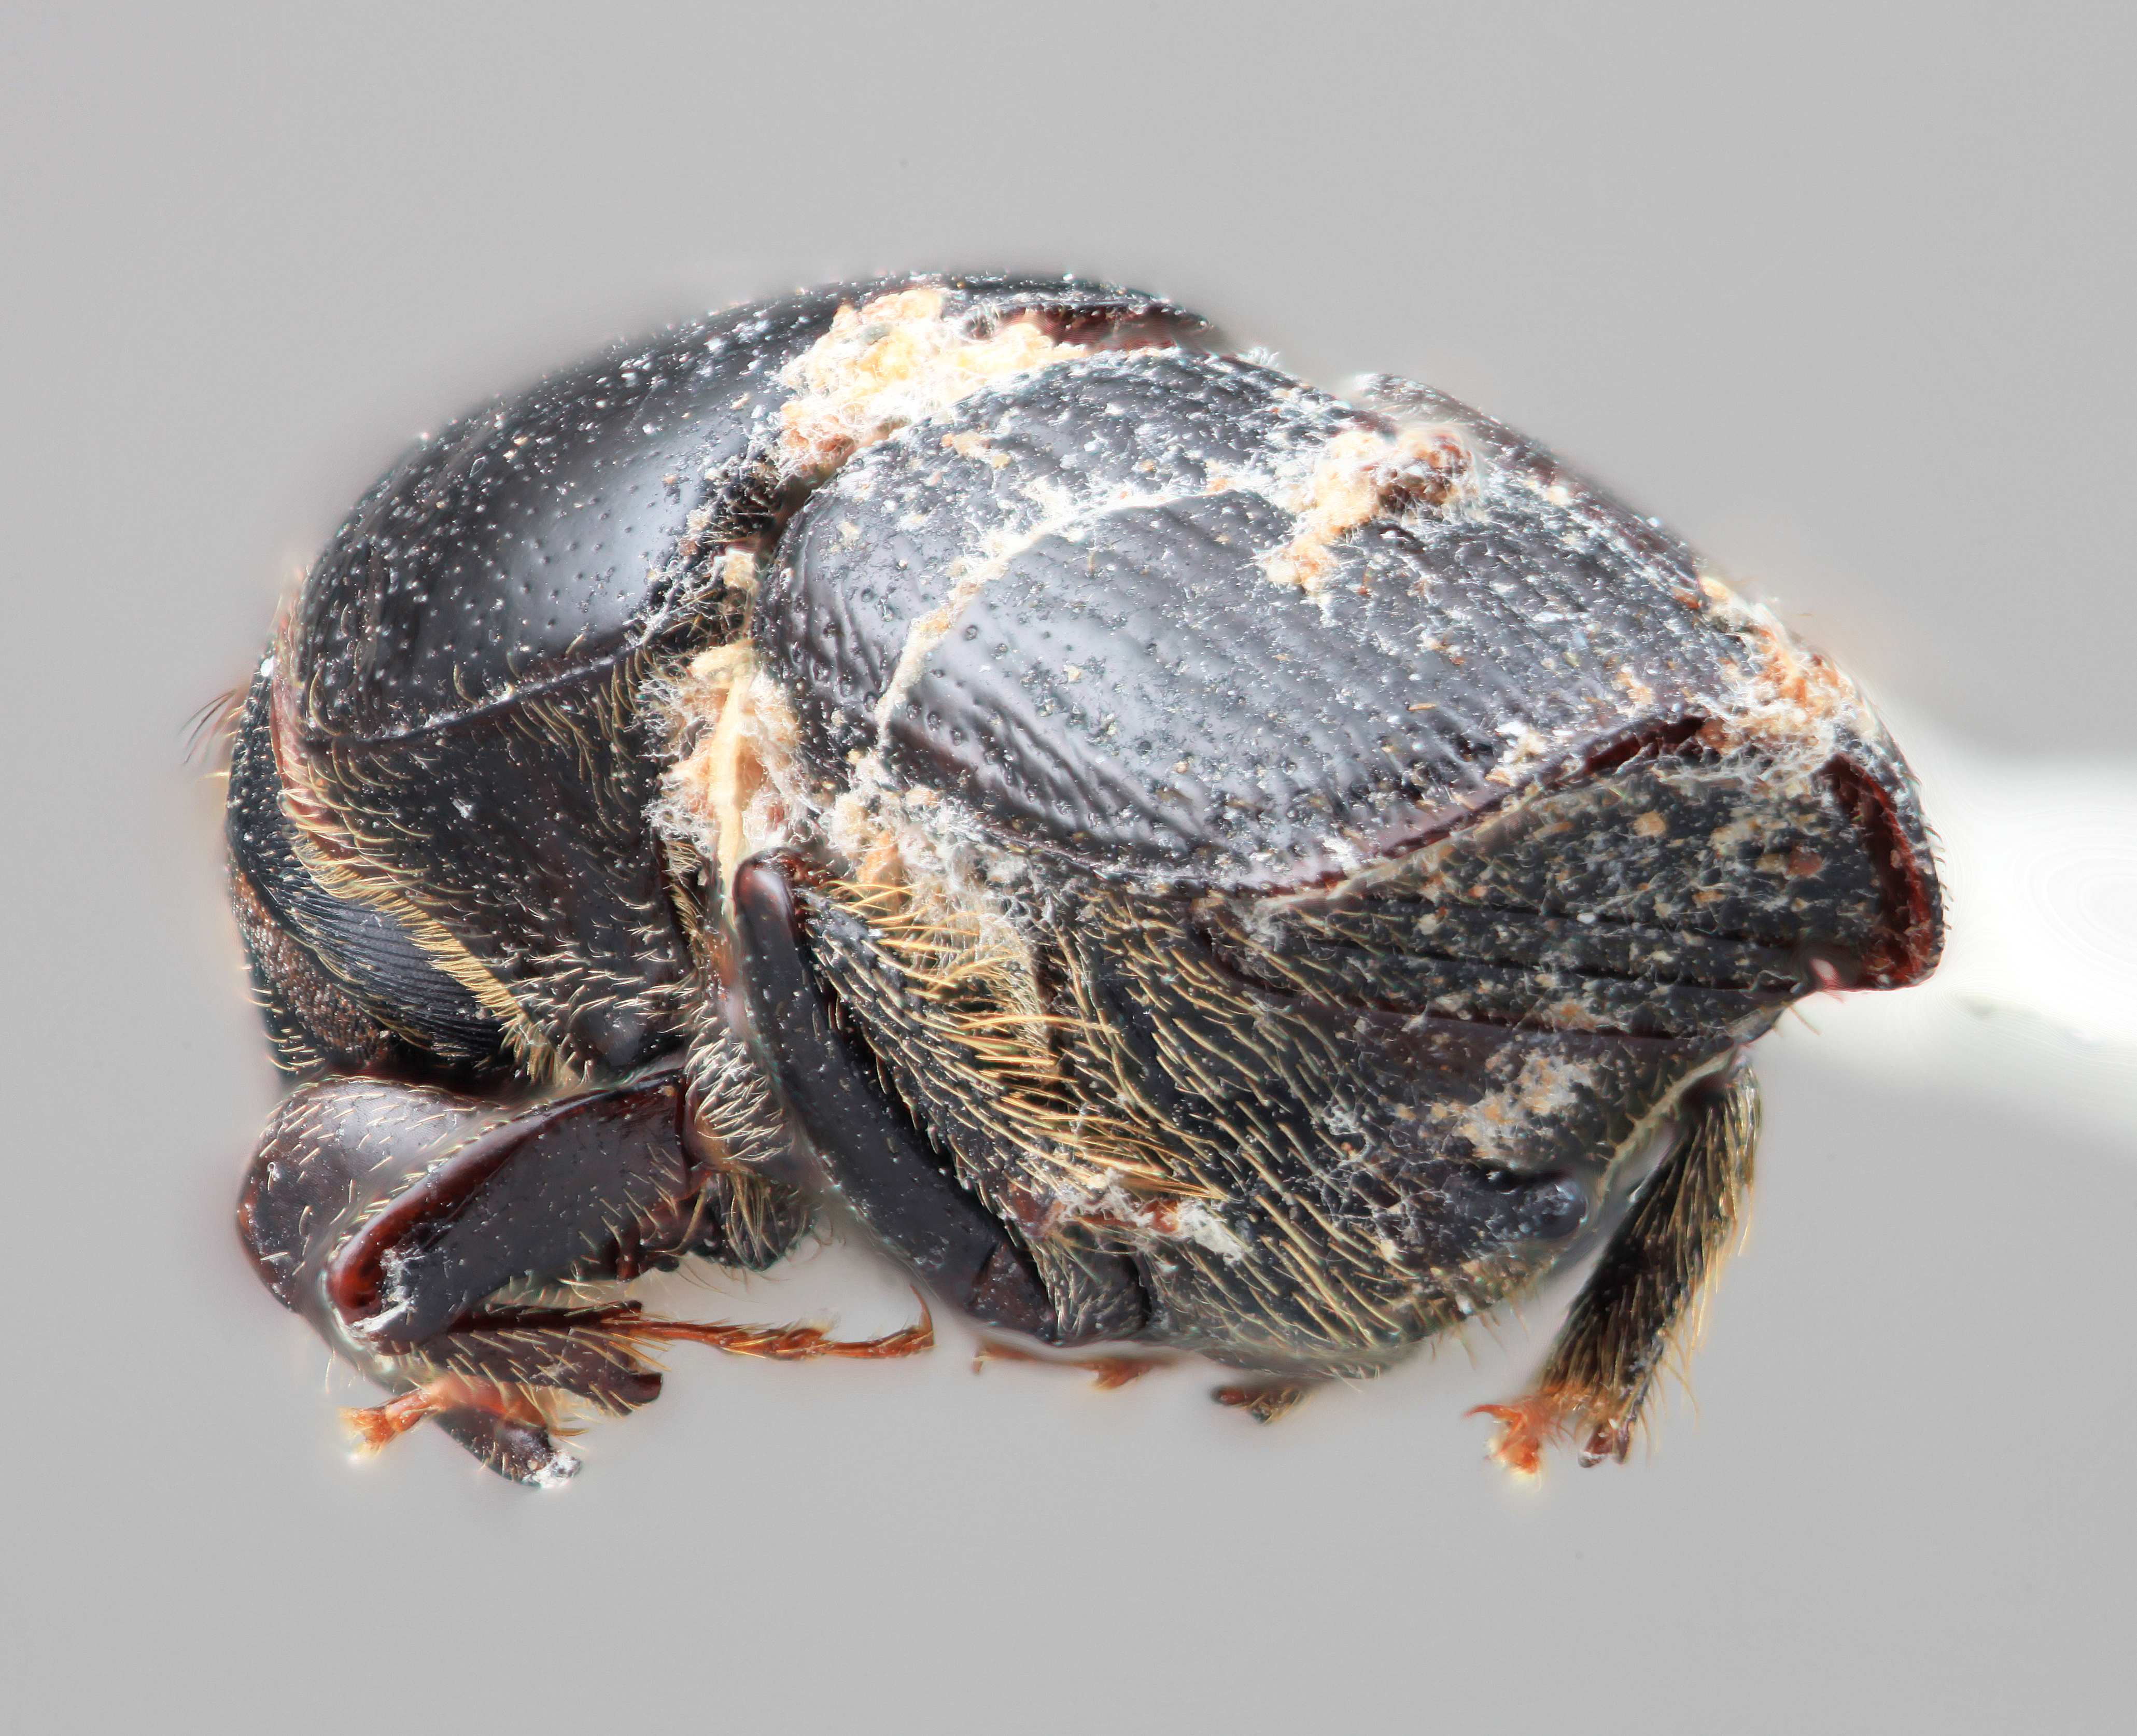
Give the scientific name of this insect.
Scolytus excavatus
